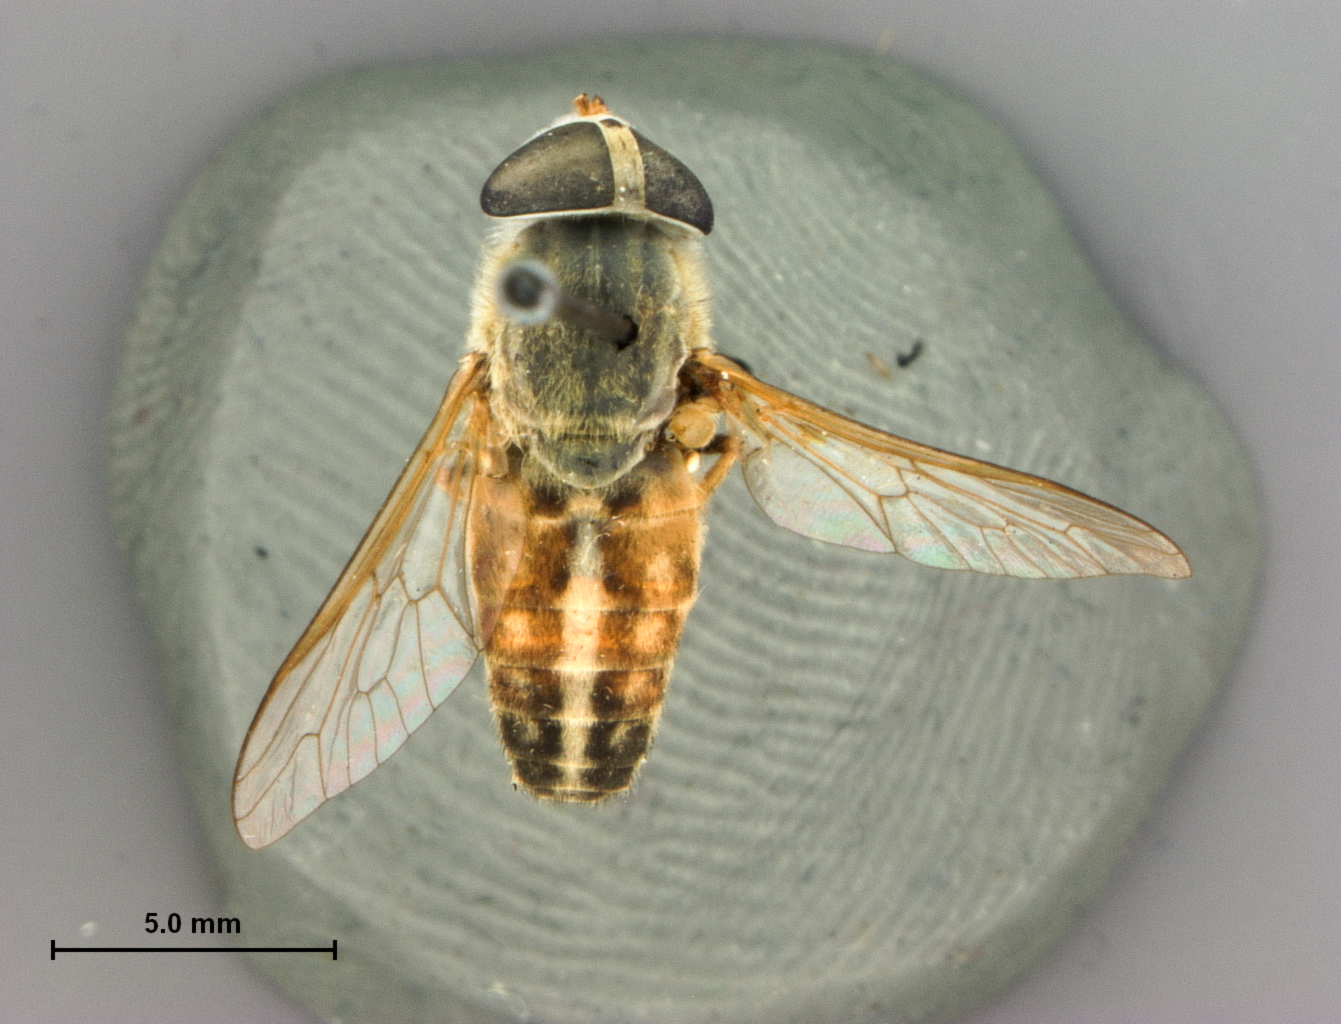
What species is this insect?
Tabanus bishoppi
